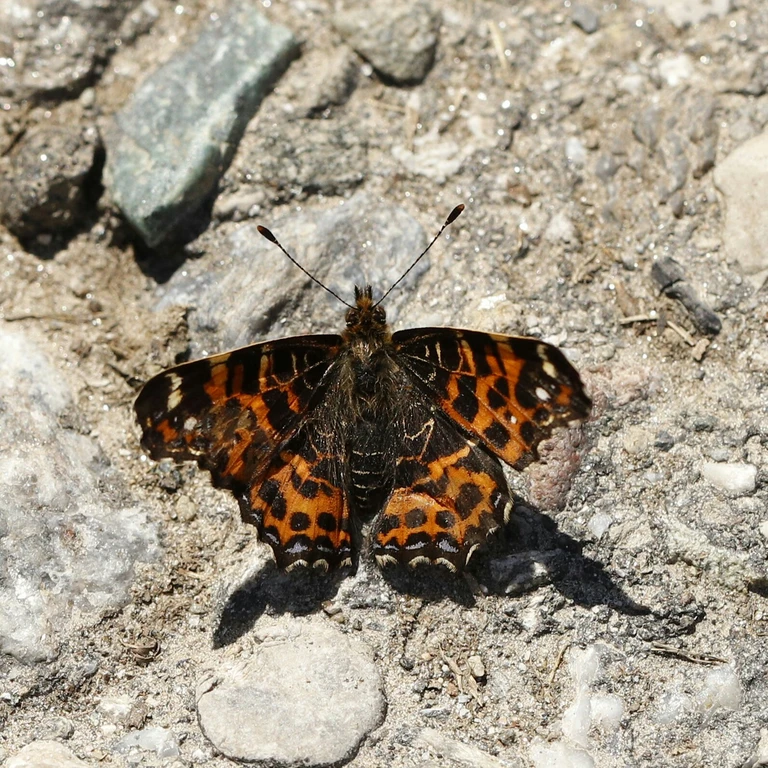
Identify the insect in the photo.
Araschnia levana
